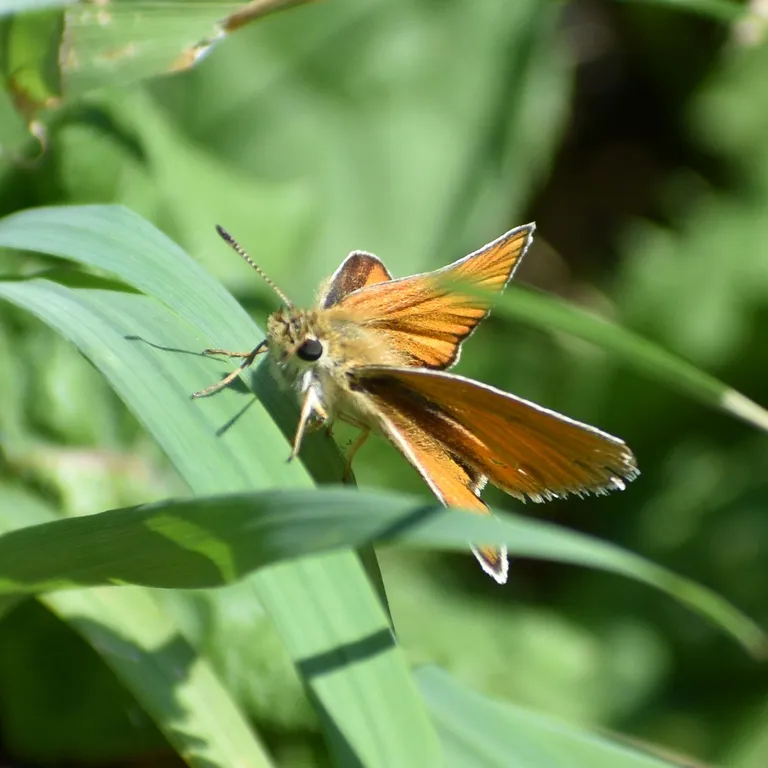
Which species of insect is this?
Thymelicus lineola
